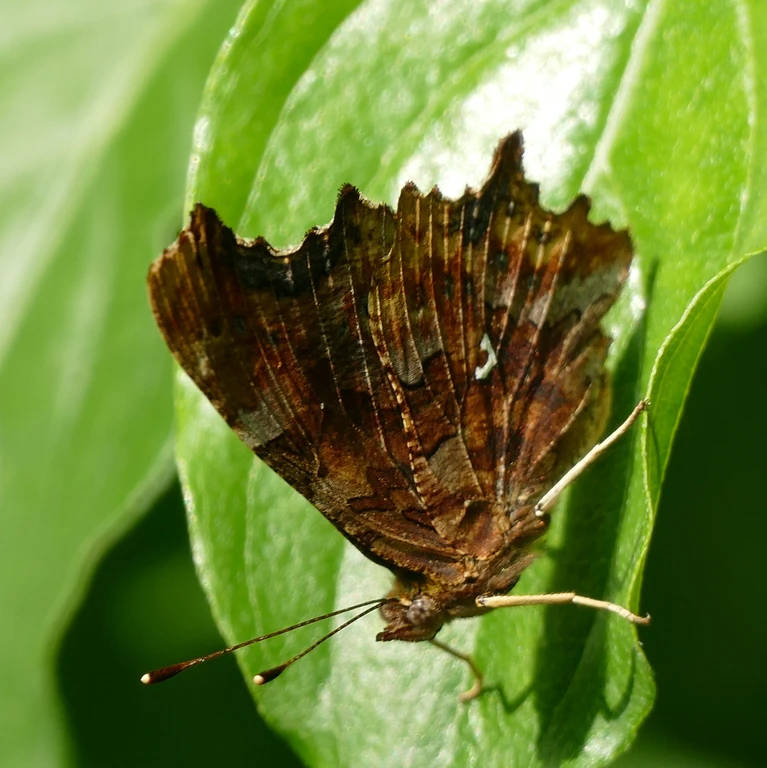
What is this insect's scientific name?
Polygonia c-album
